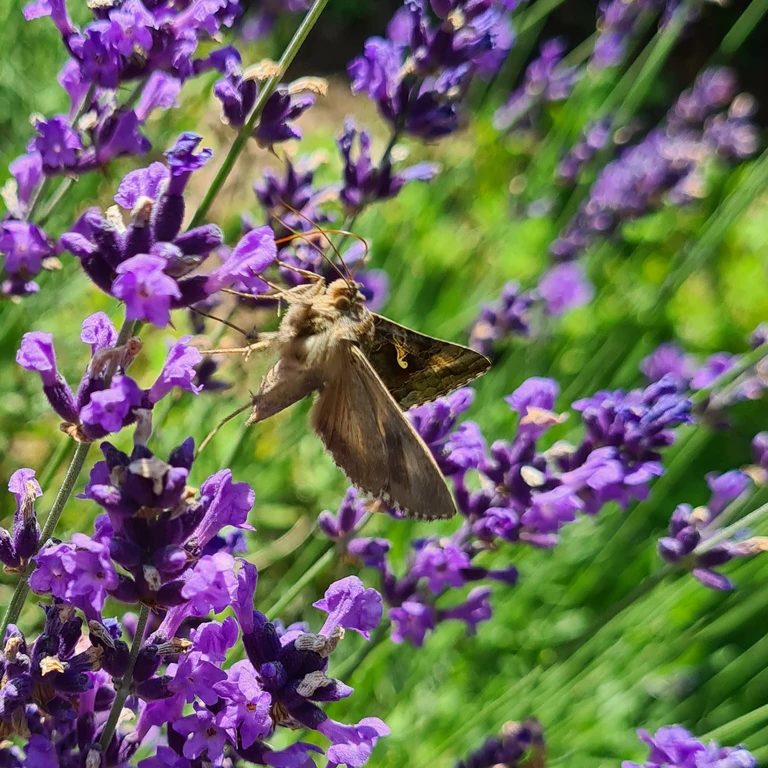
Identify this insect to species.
Autographa gamma
